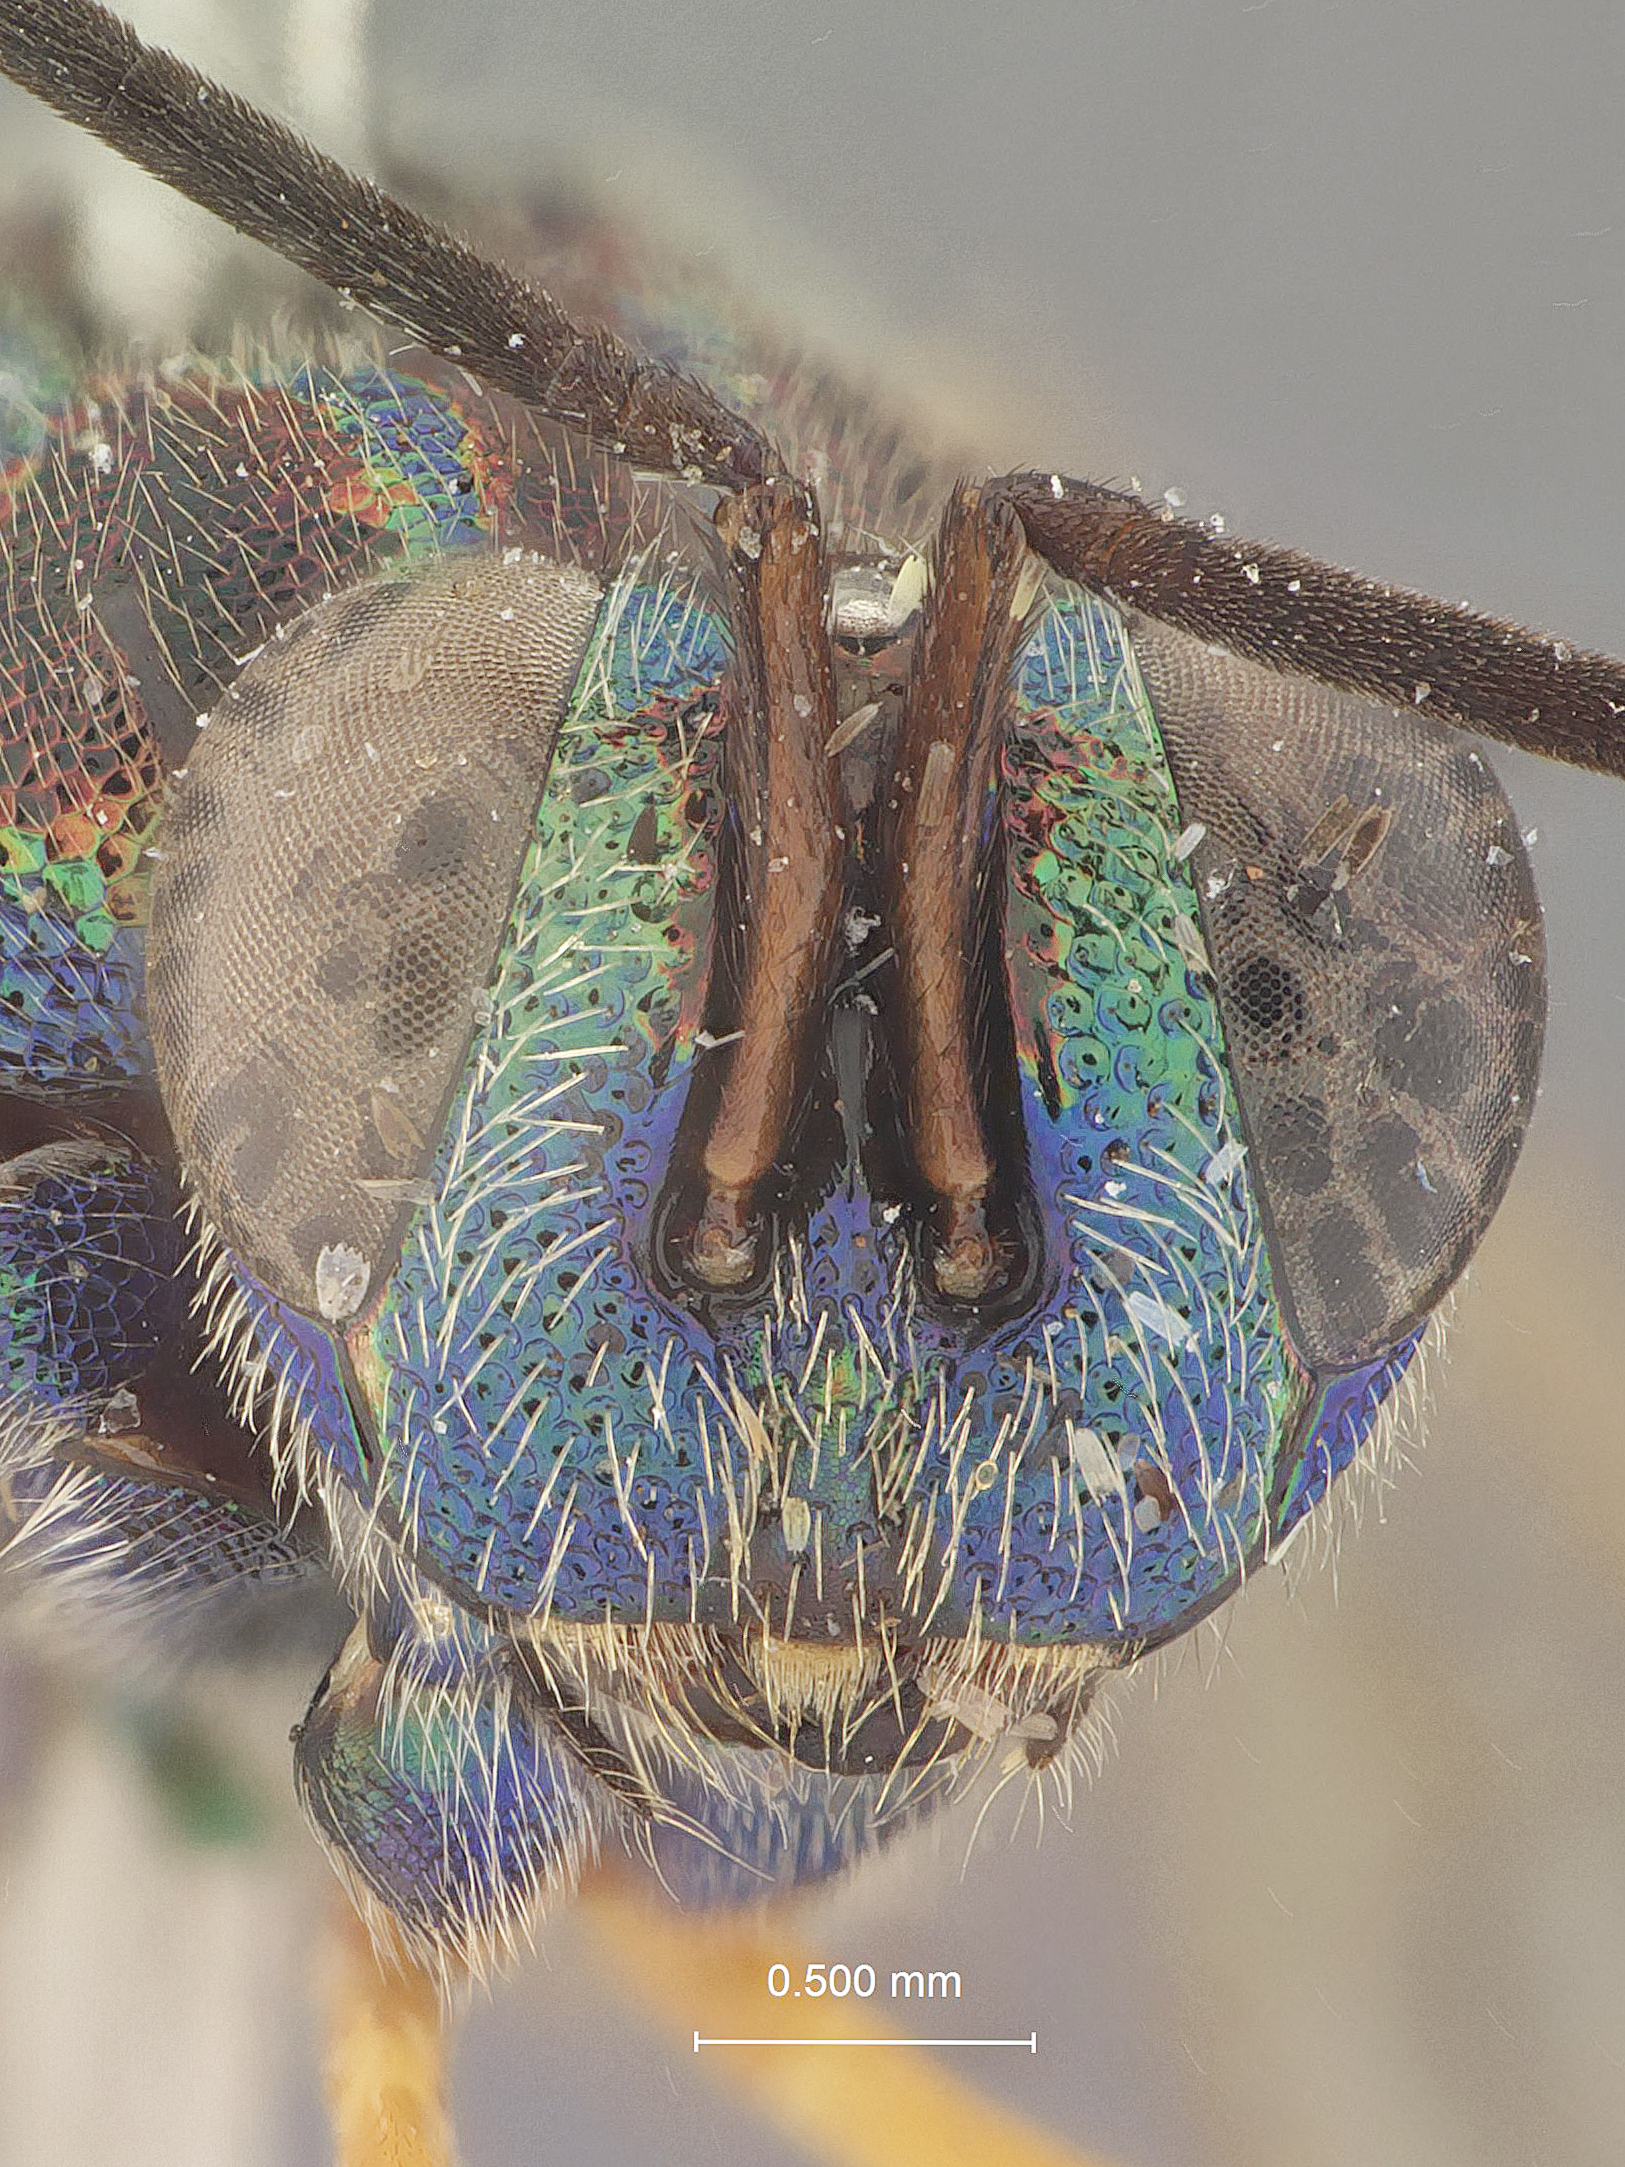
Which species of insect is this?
Balcha eximiassita
